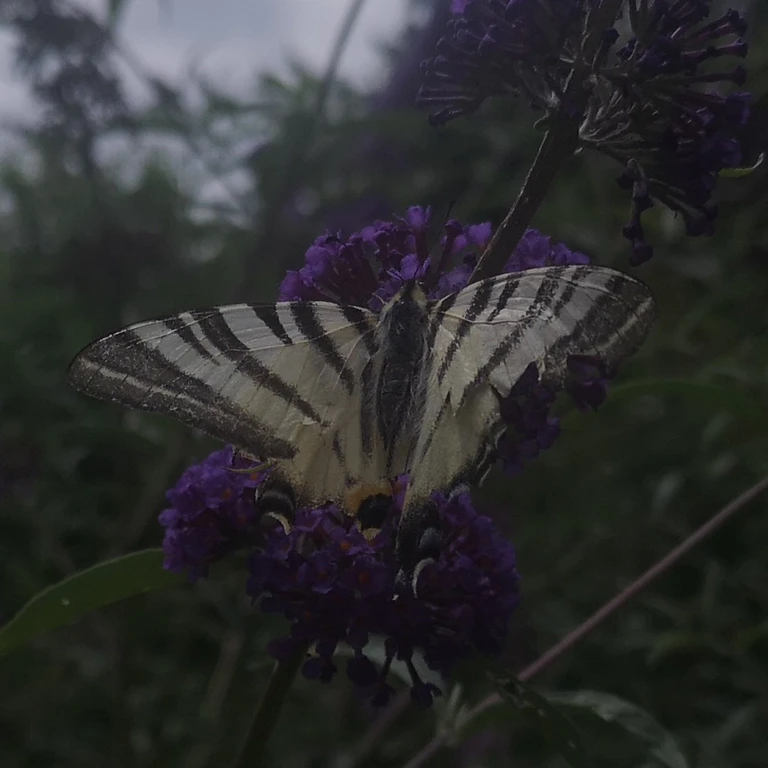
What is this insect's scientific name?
Iphiclides podalirius
